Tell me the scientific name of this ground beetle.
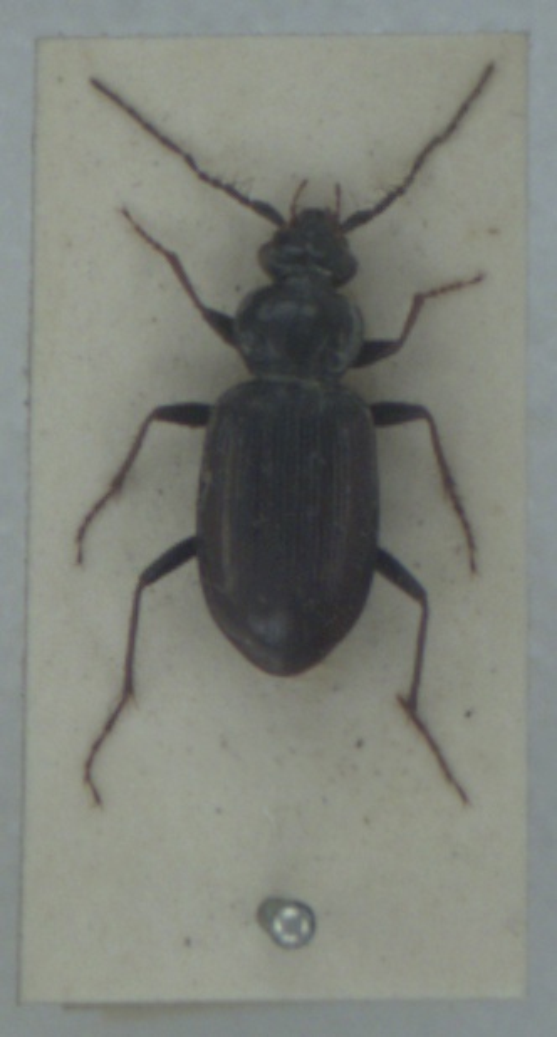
Loricera pilicornis
